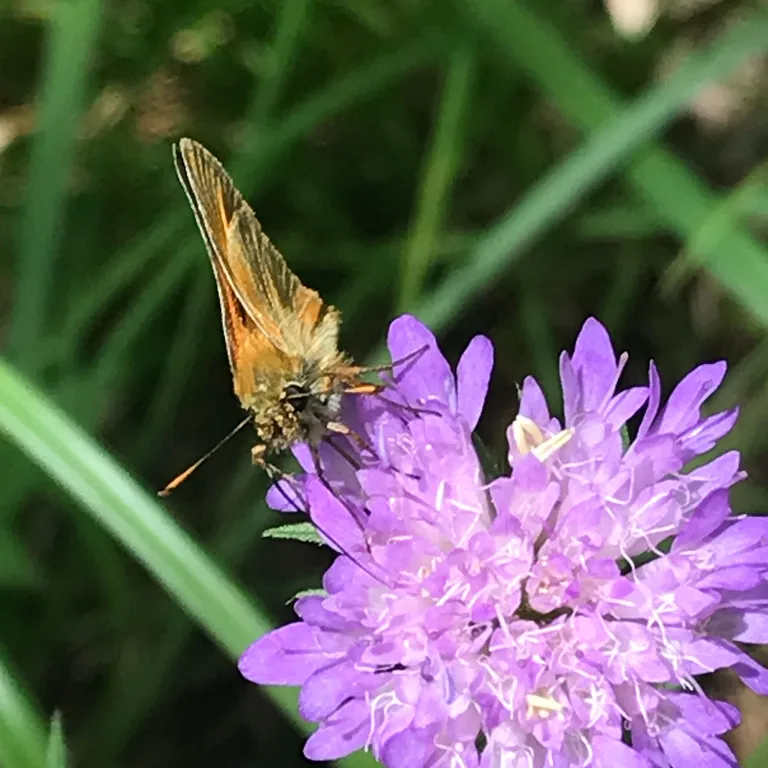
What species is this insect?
Thymelicus sylvestris
